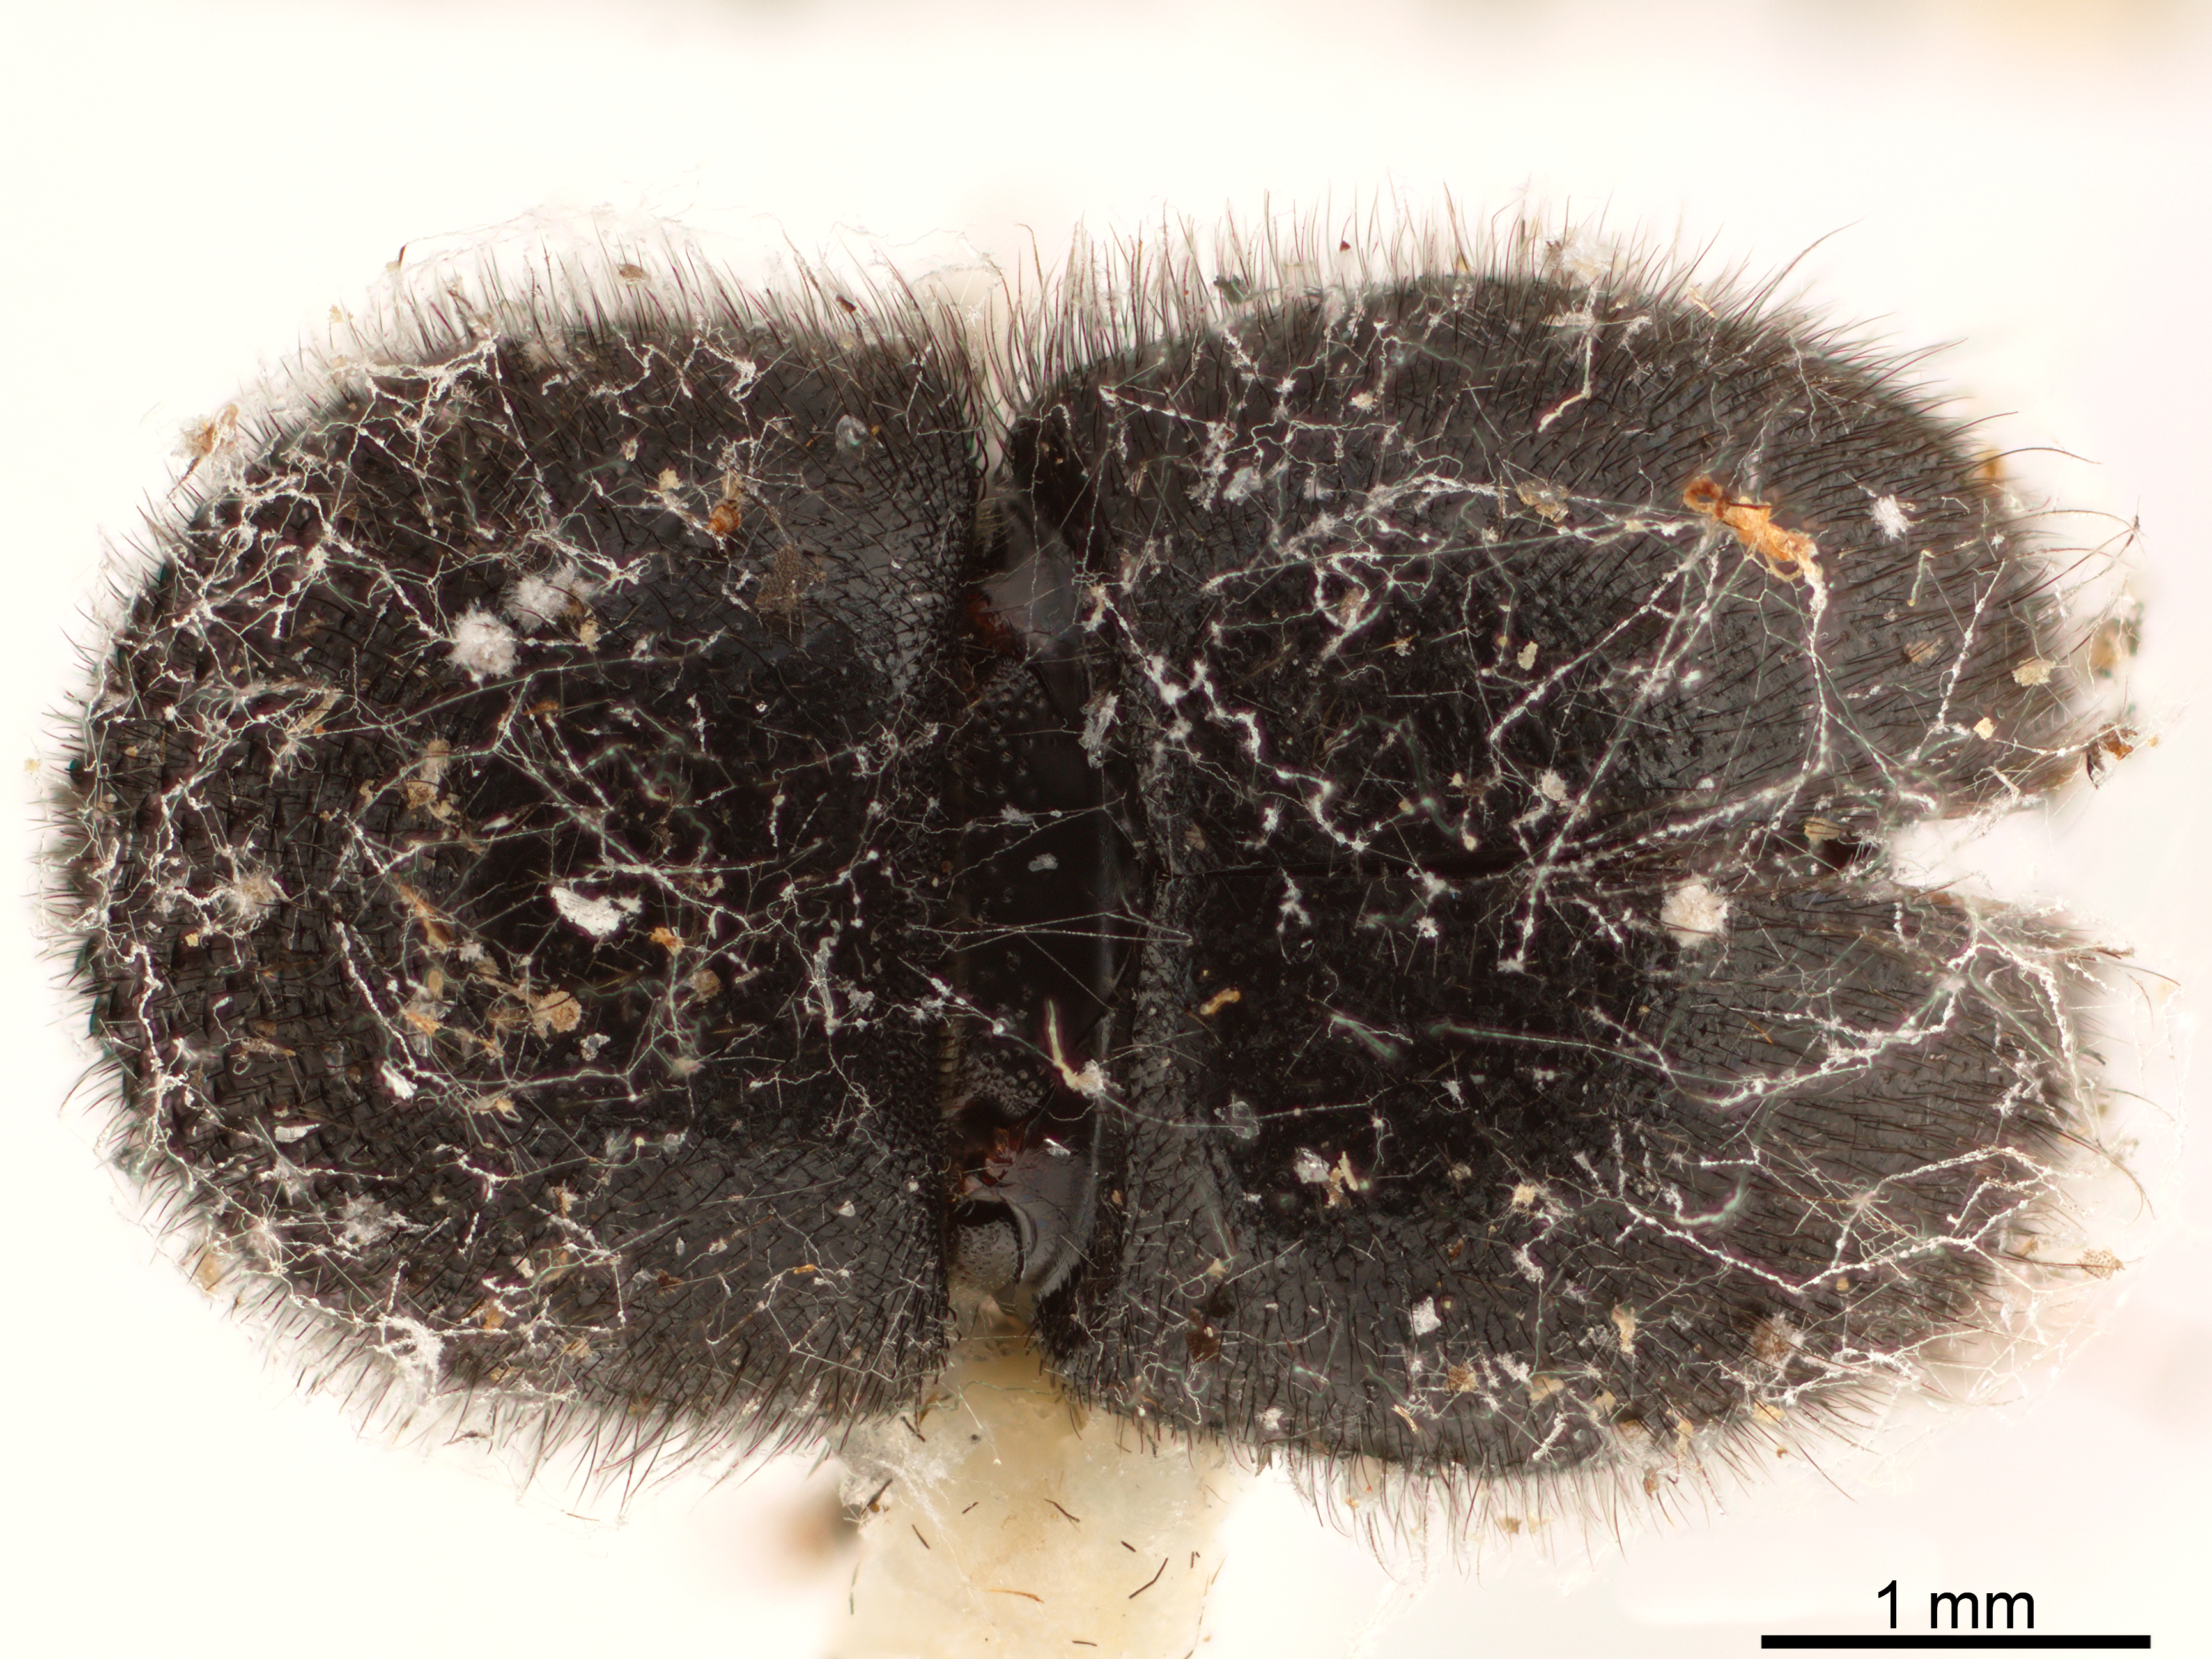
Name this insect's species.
Hadrodemius globus
